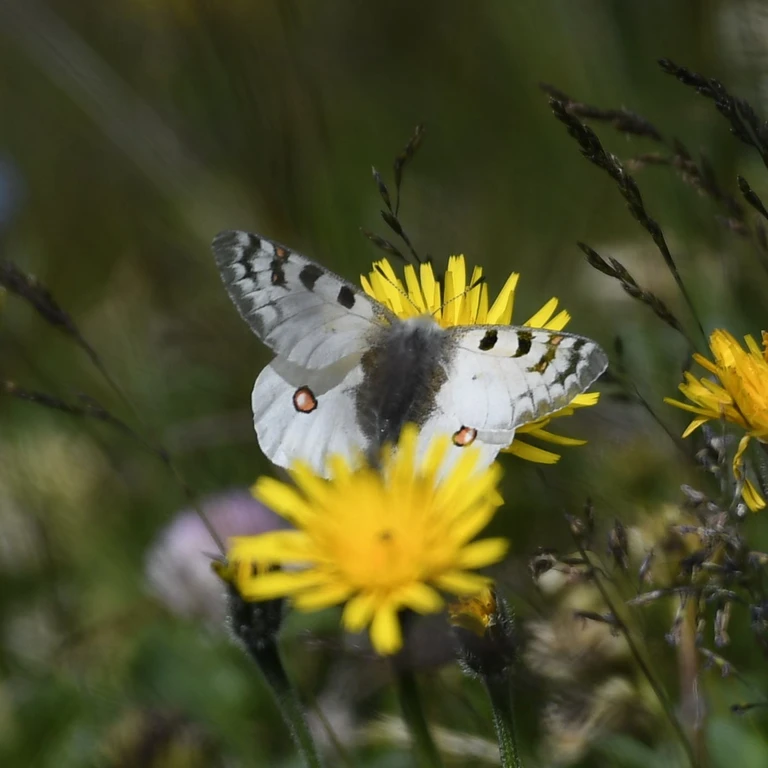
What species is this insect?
Parnassius phoebus
